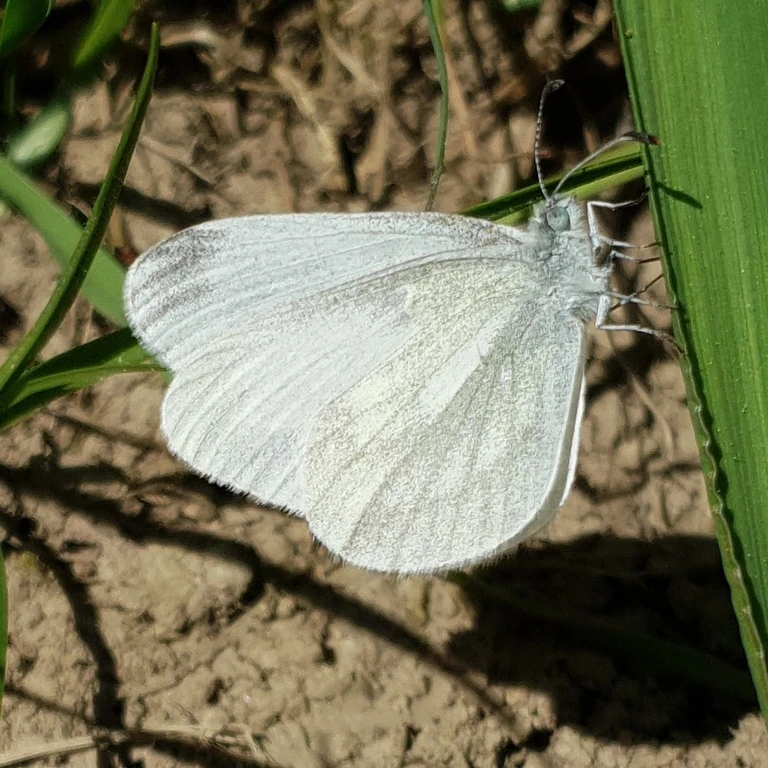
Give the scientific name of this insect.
Leptidea sinapis/juvernica
